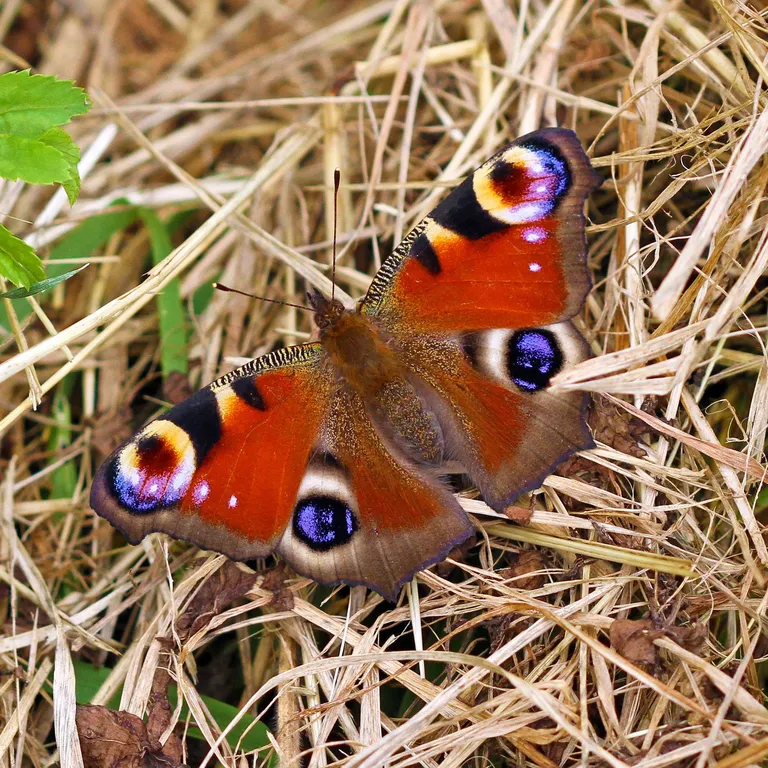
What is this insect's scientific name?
Aglais io
